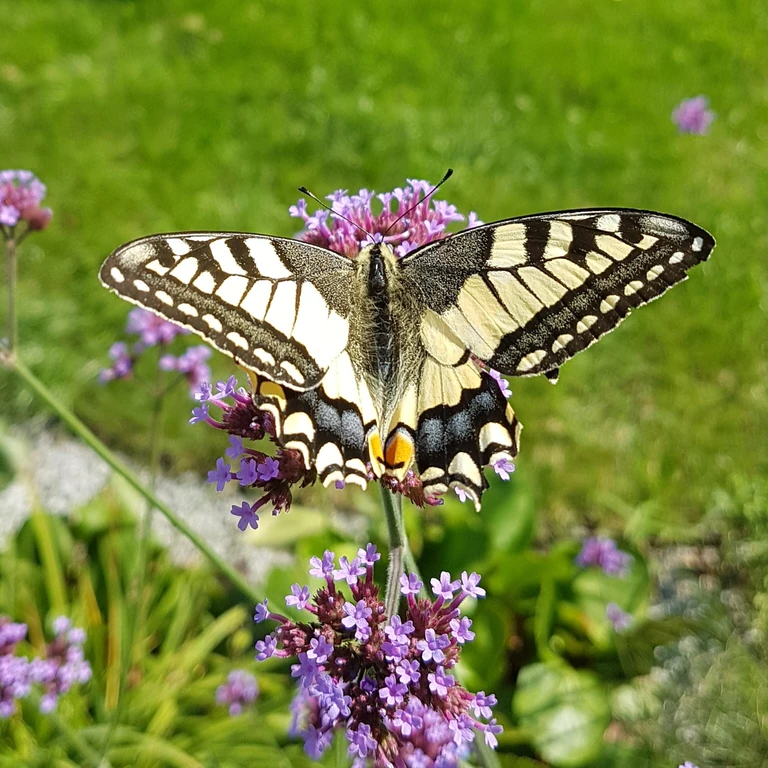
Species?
Papilio machaon
